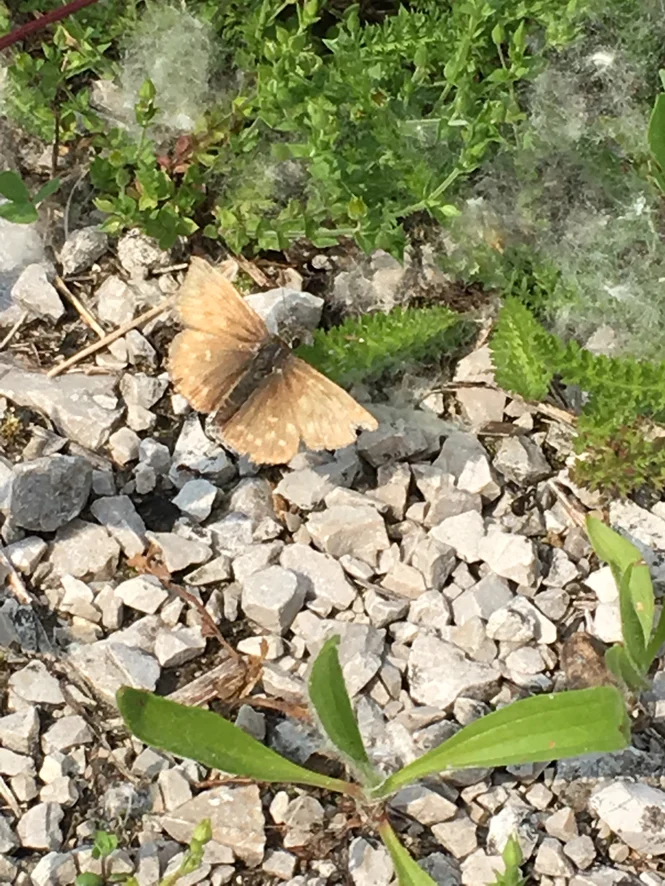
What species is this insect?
Erynnis tages
